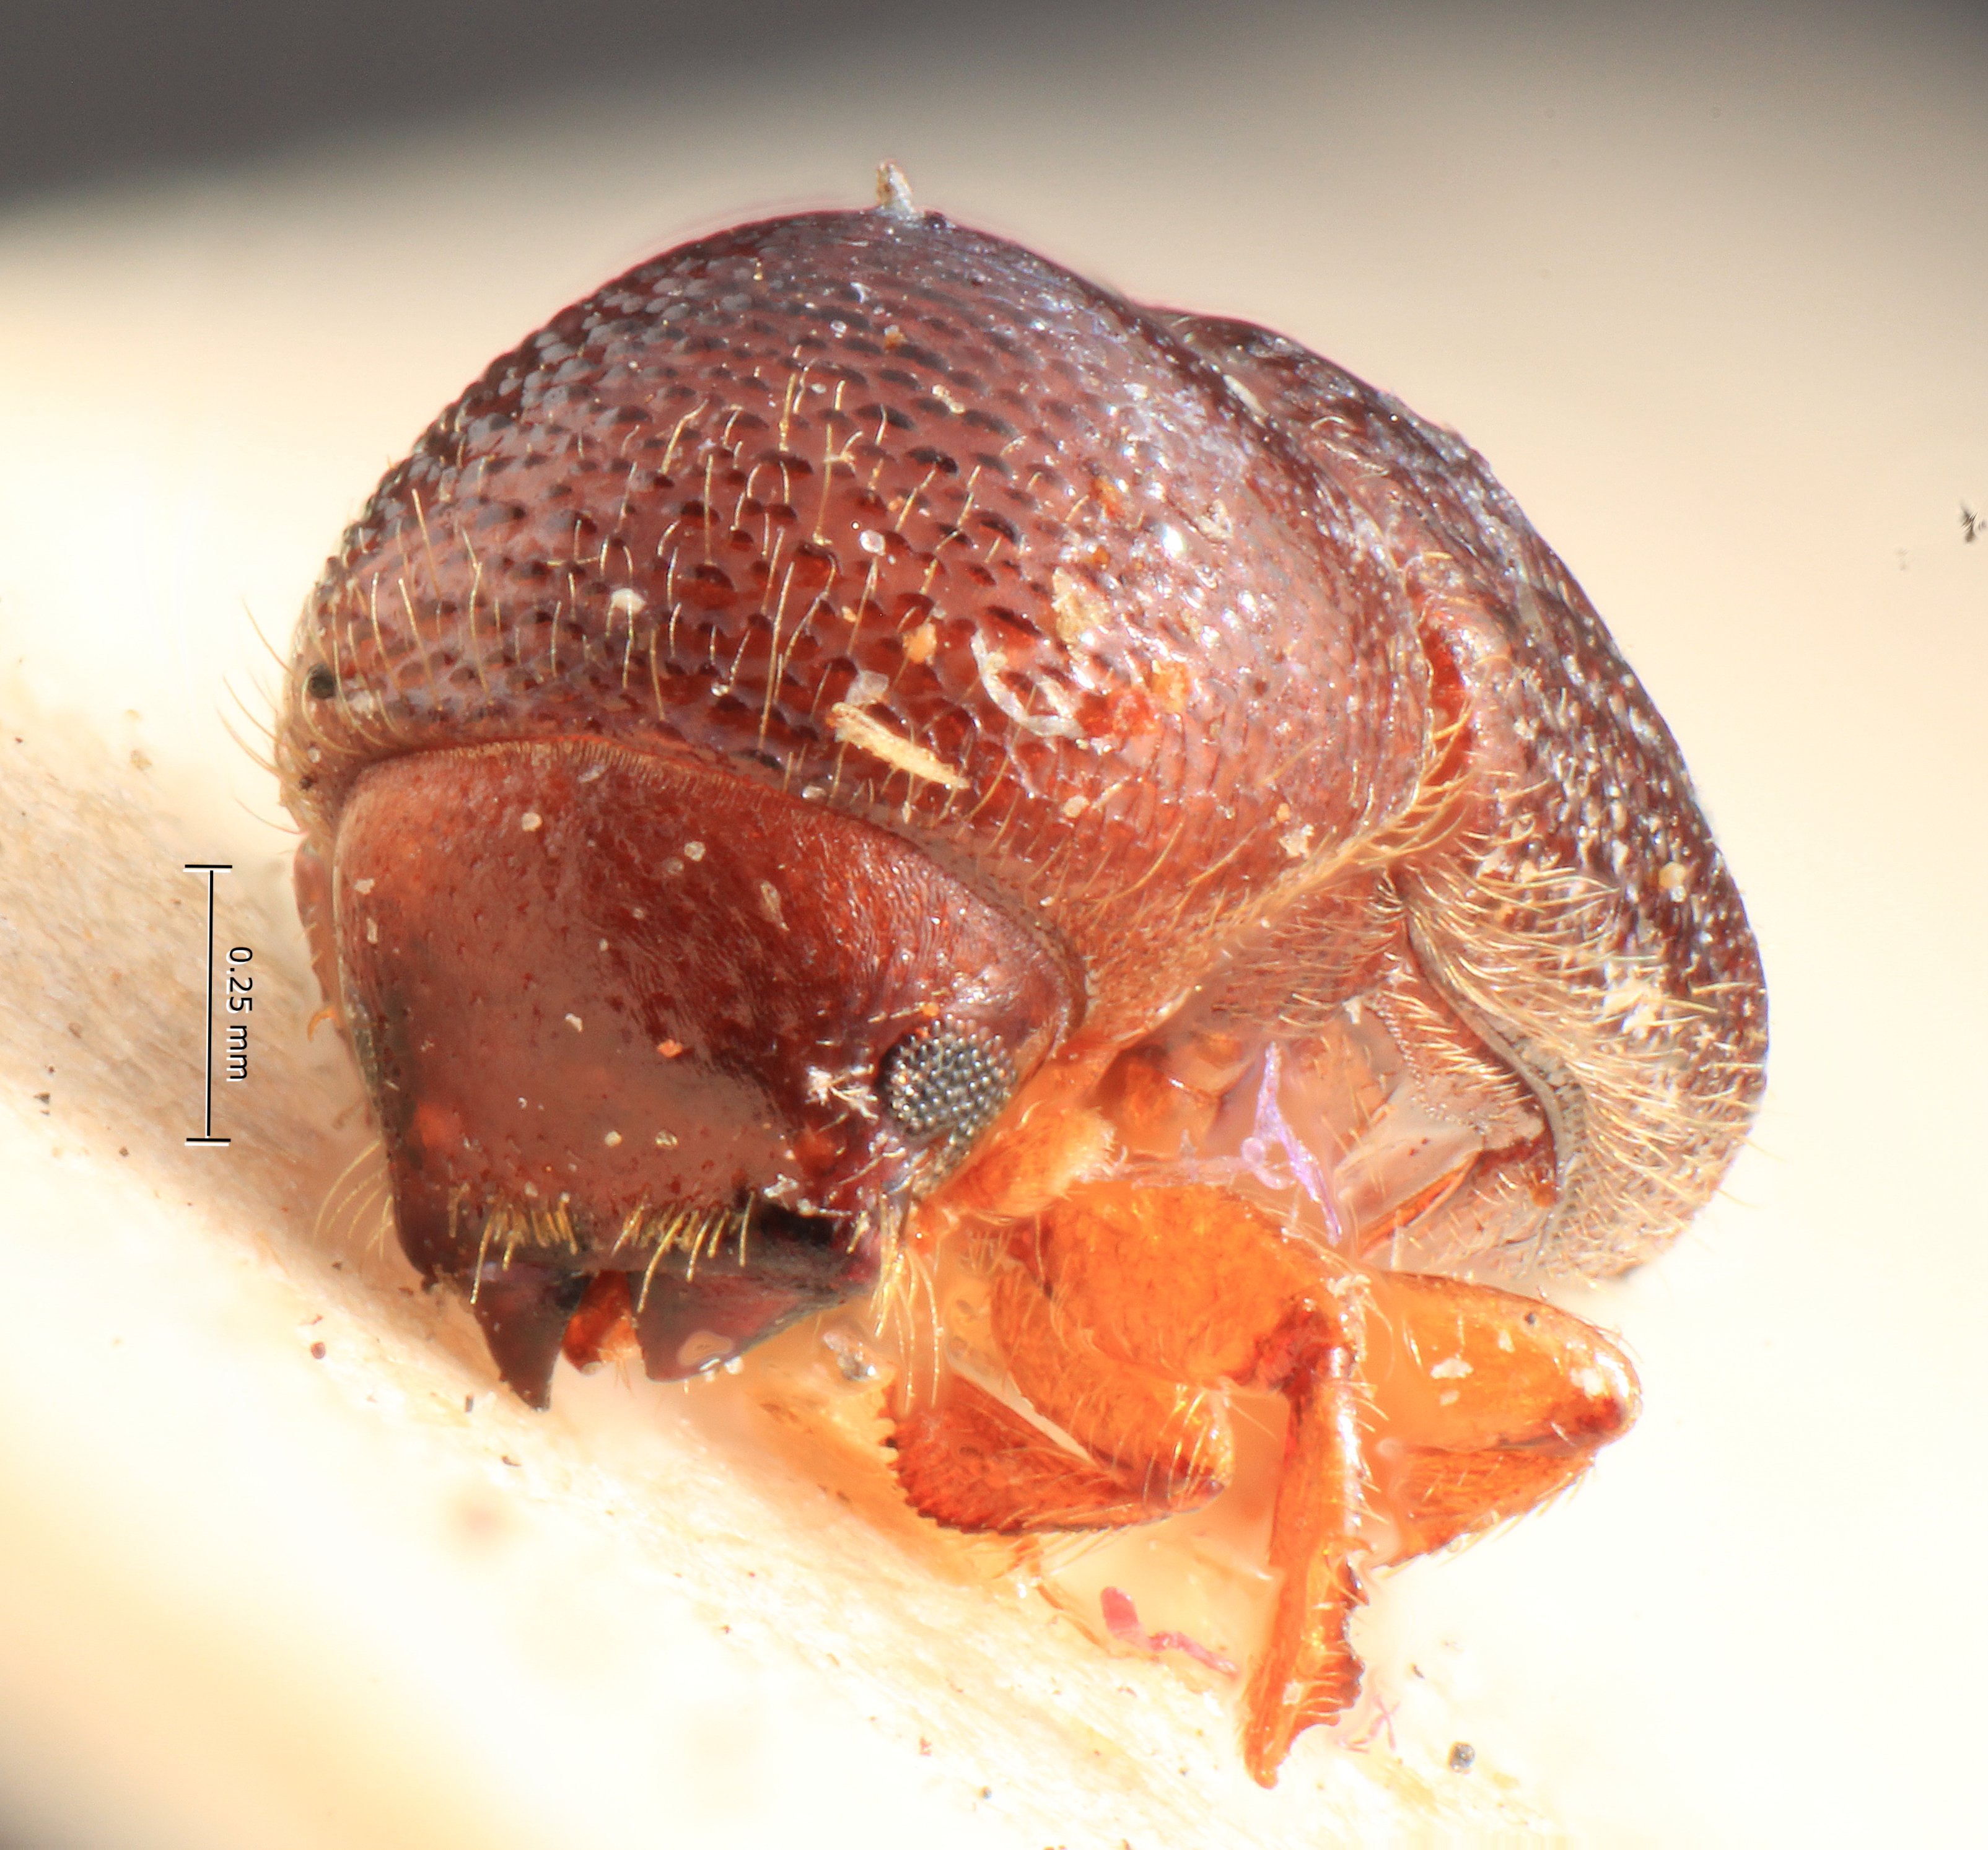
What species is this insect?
Xyleborus sordicaudulus
